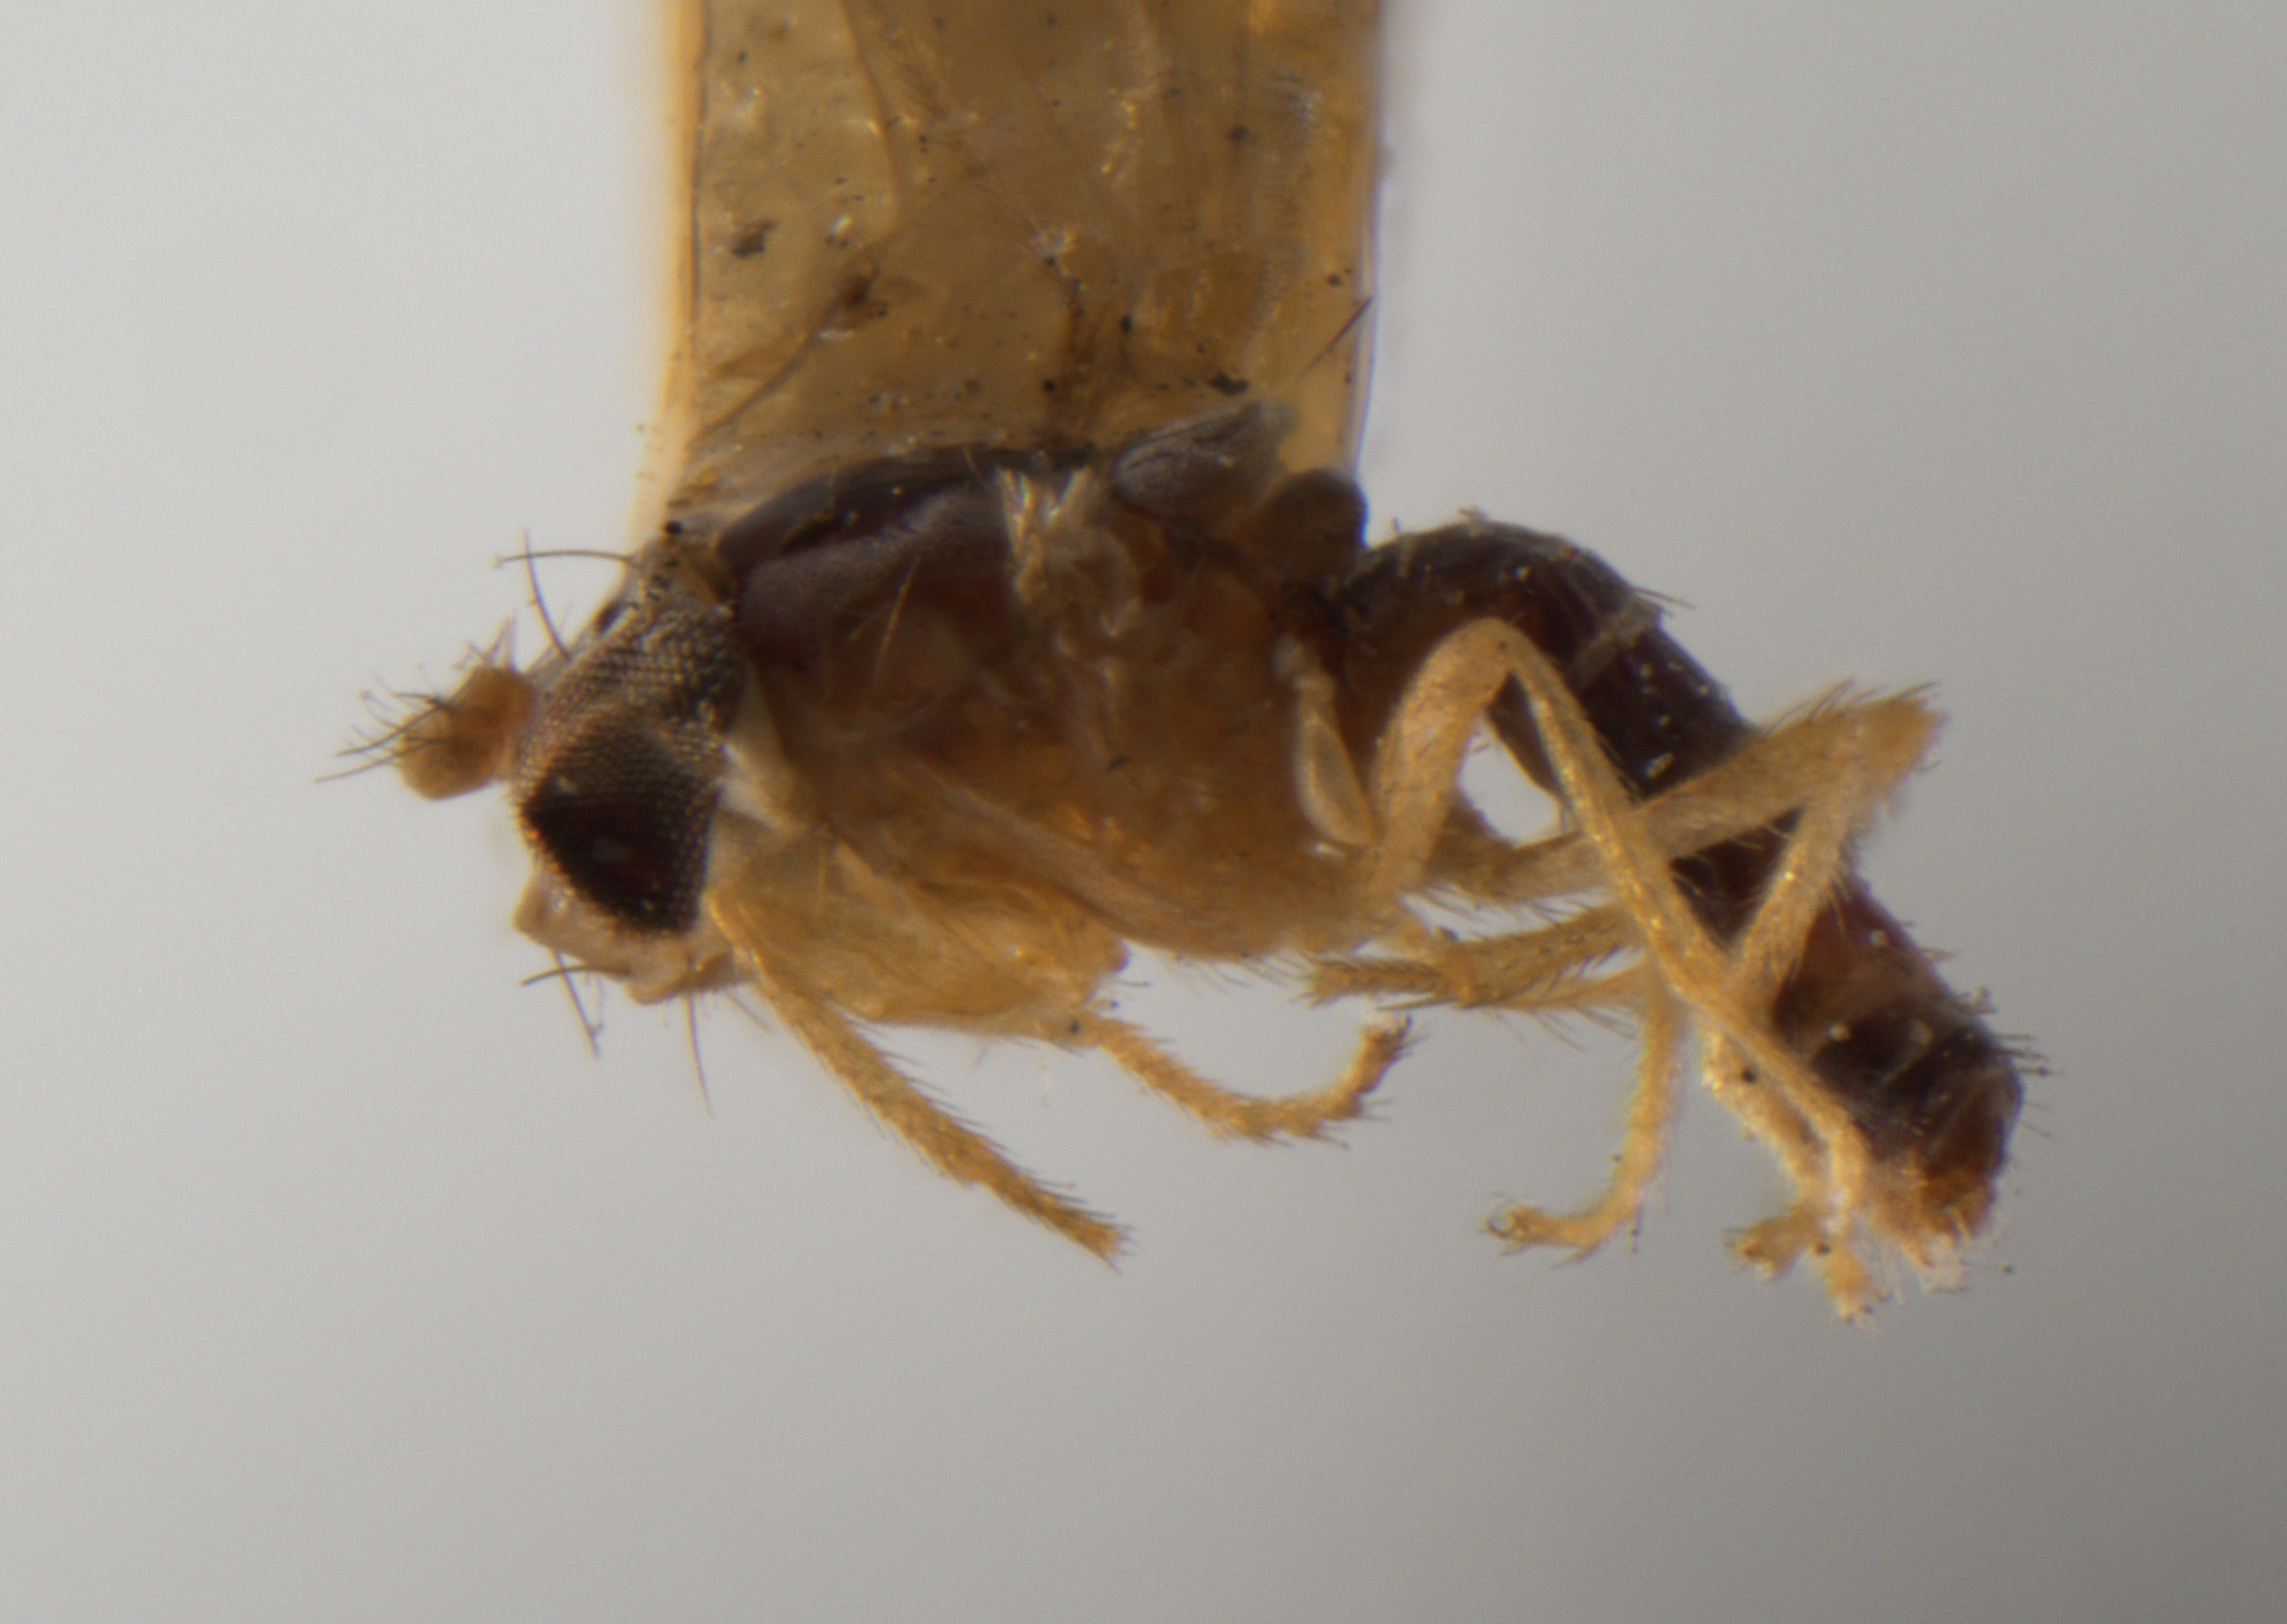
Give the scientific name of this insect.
Stenomicra angustata
